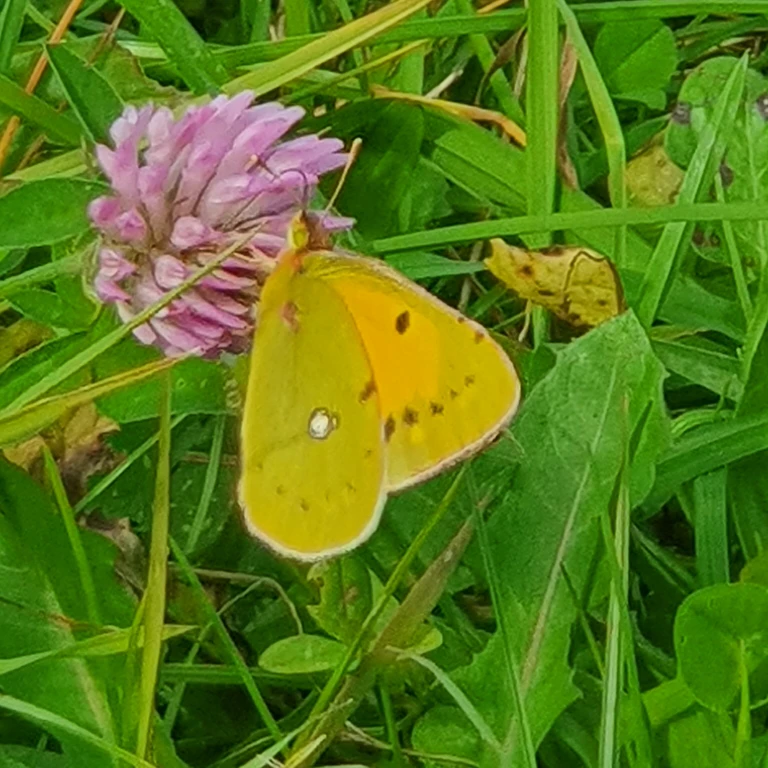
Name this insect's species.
Colias croceus
